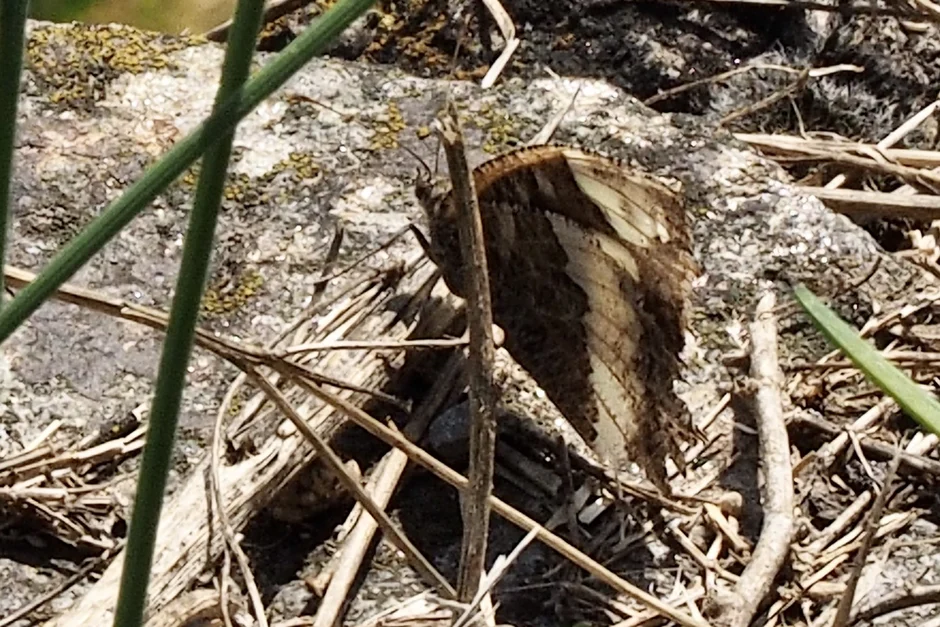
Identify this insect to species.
Brintesia circe
